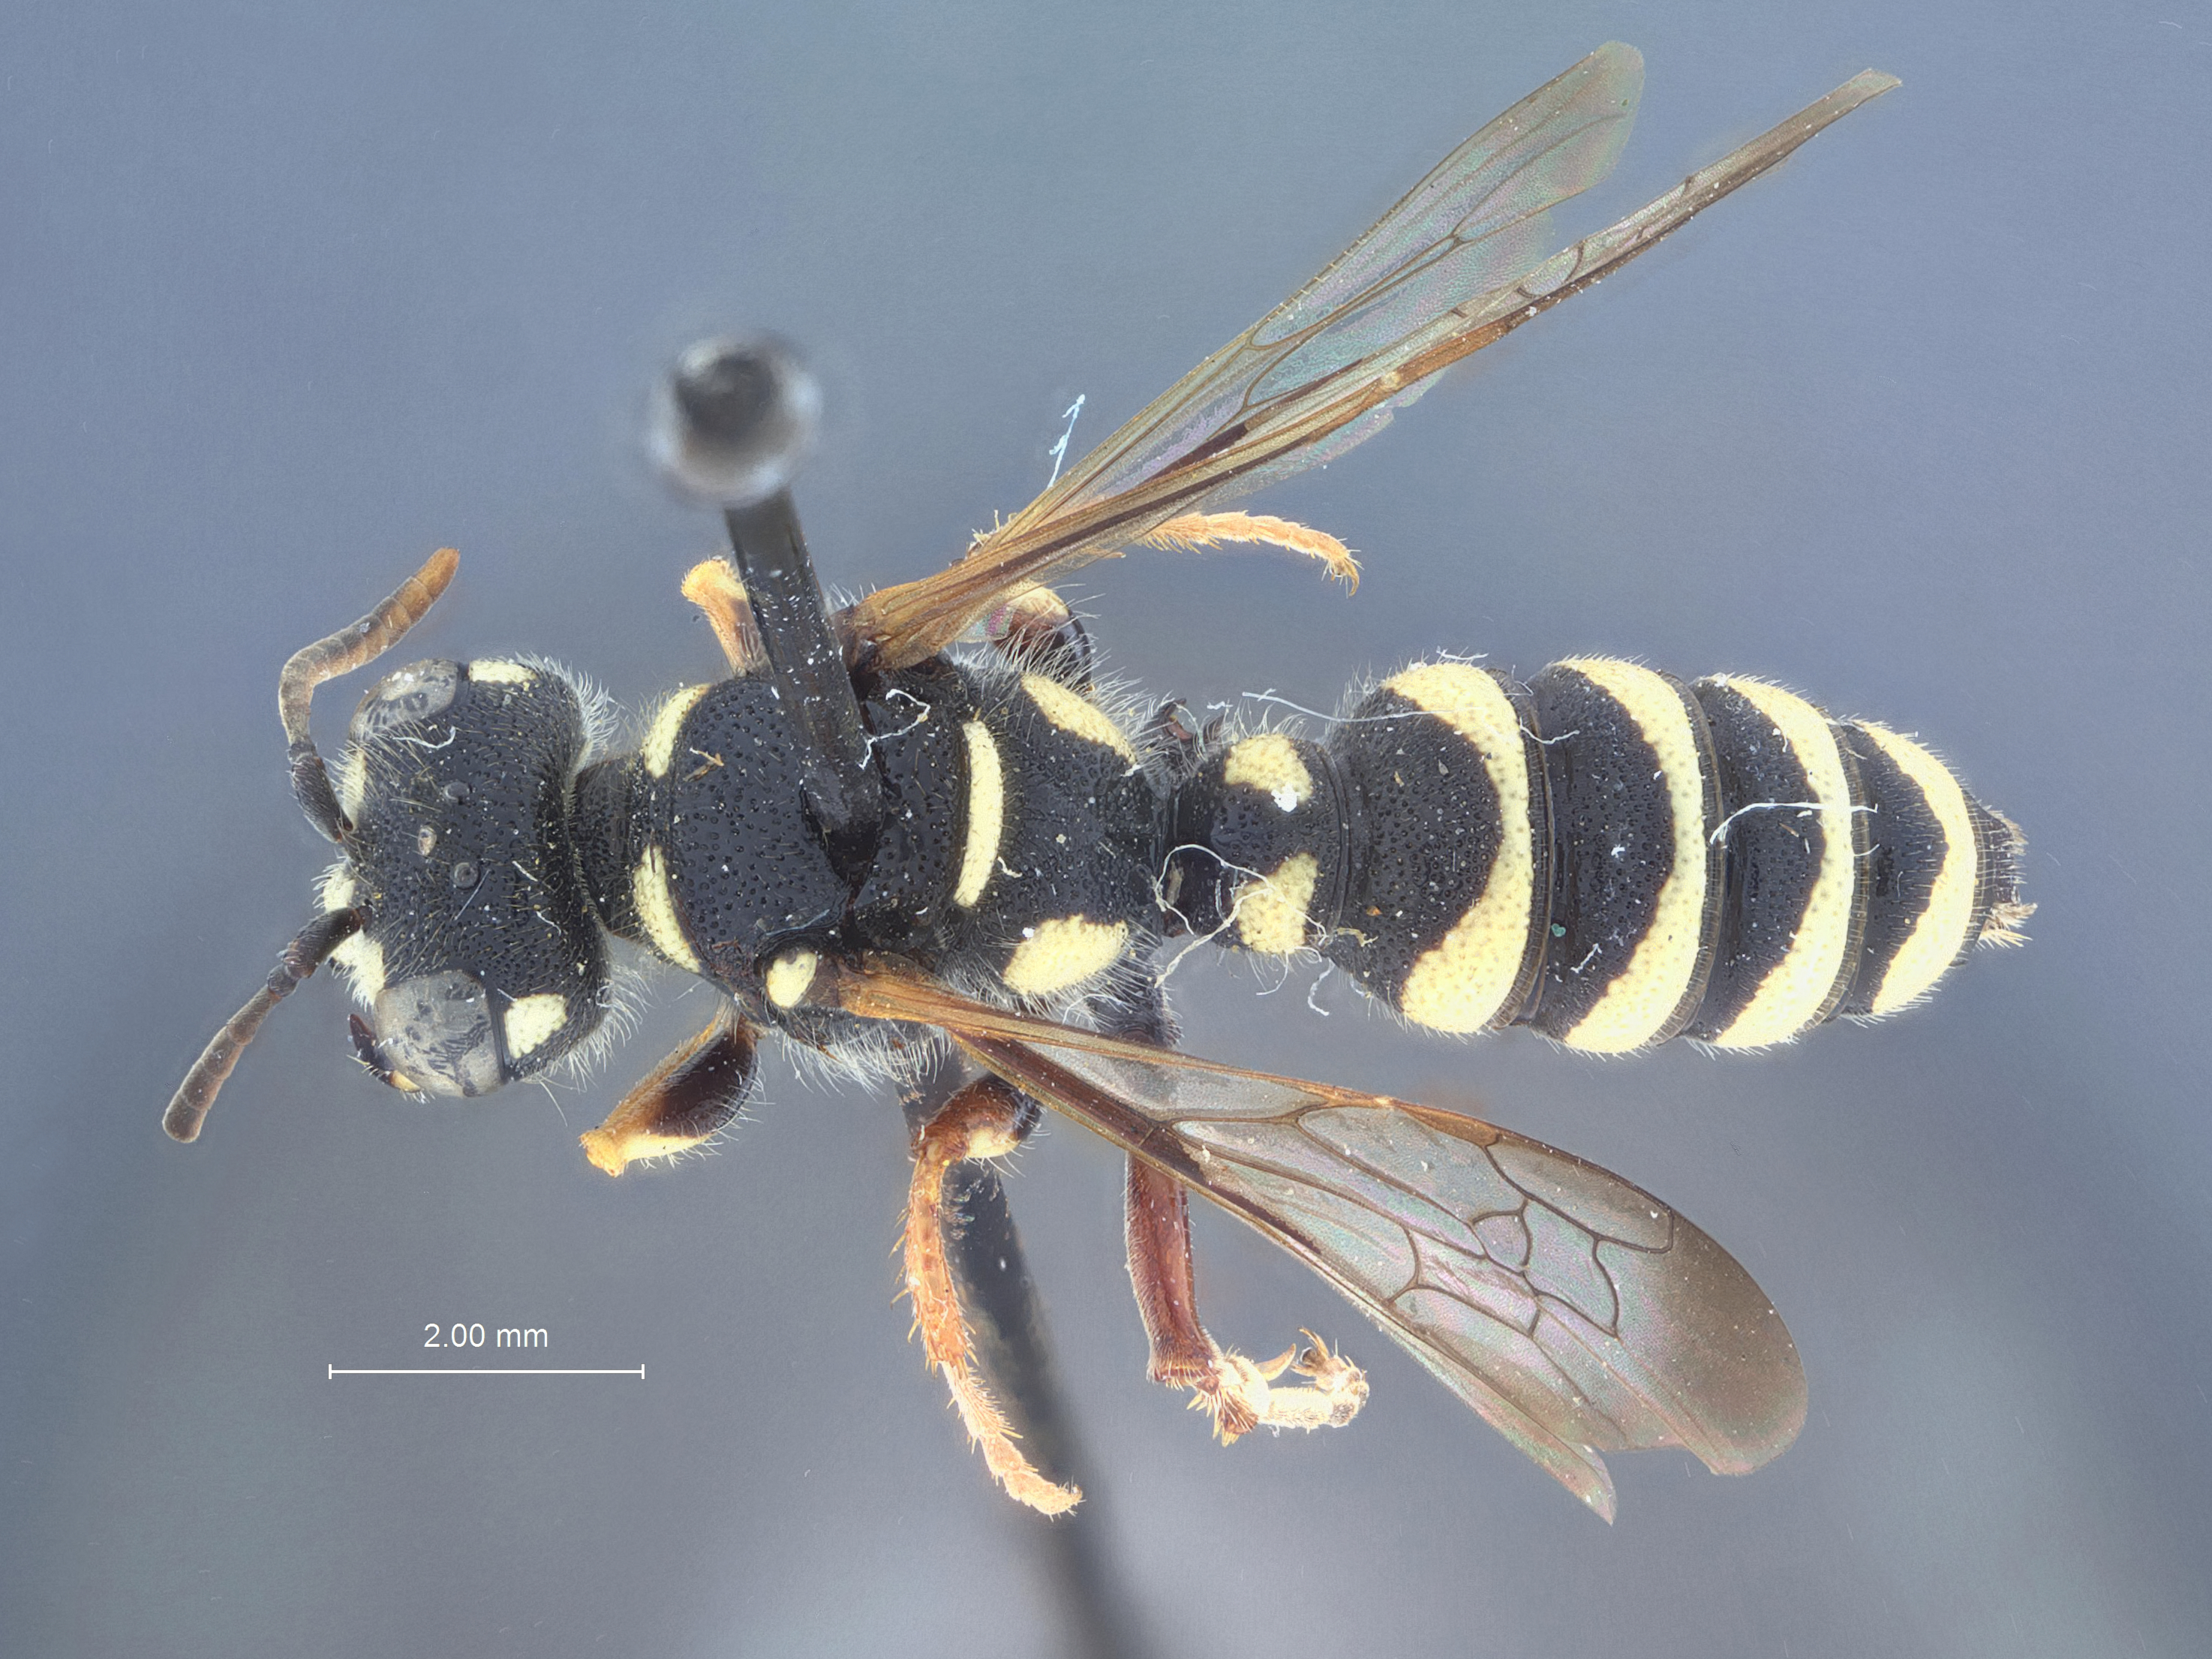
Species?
Cerceris calacharti
